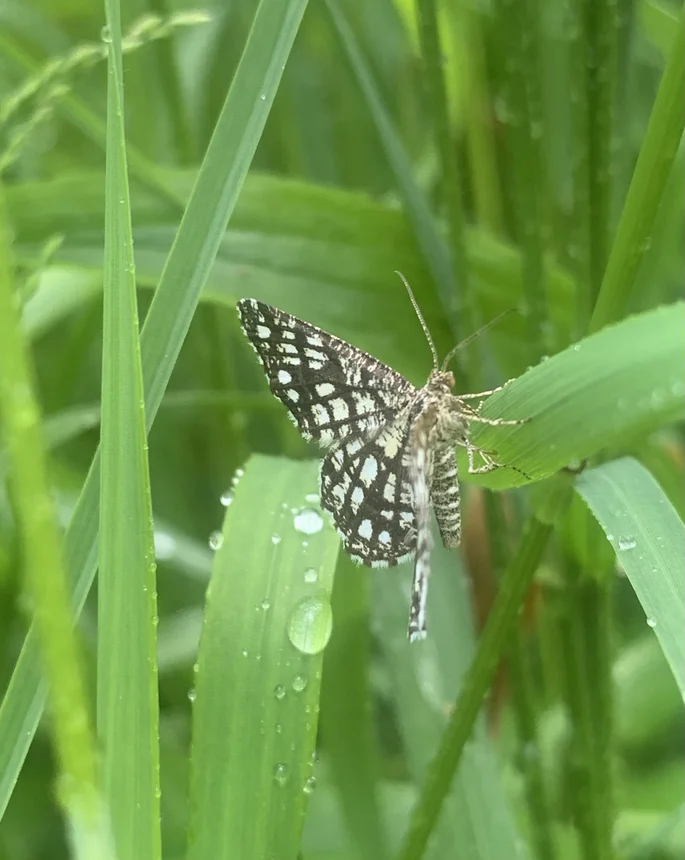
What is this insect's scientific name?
Chiasmia clathrata
